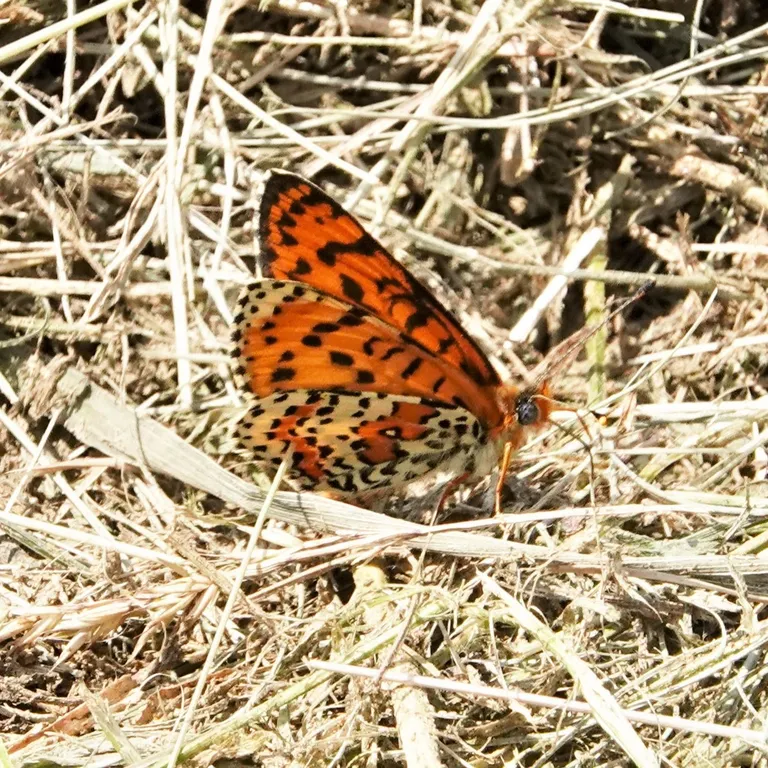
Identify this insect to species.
Melitaea didyma
